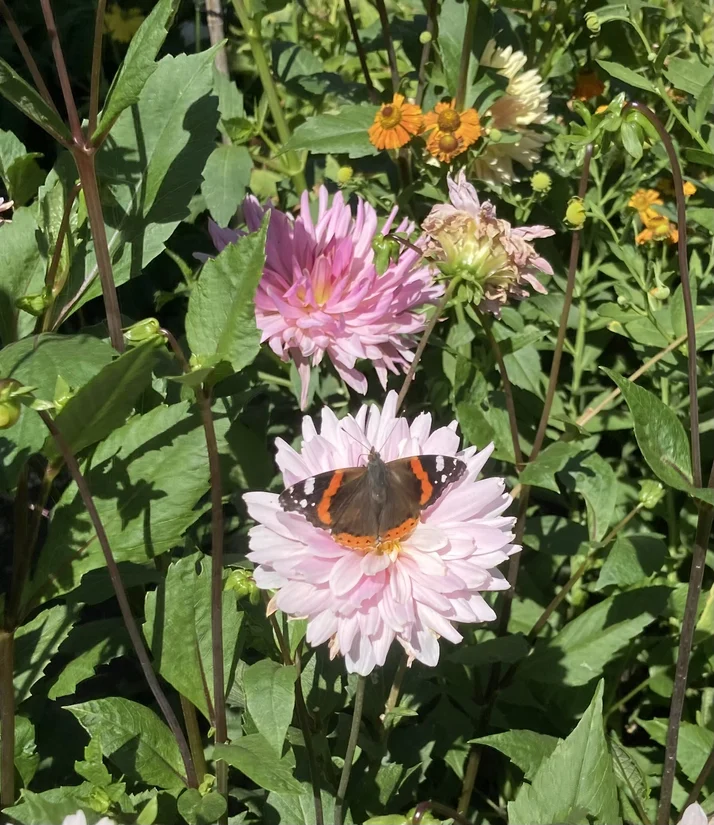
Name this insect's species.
Vanessa atalanta
